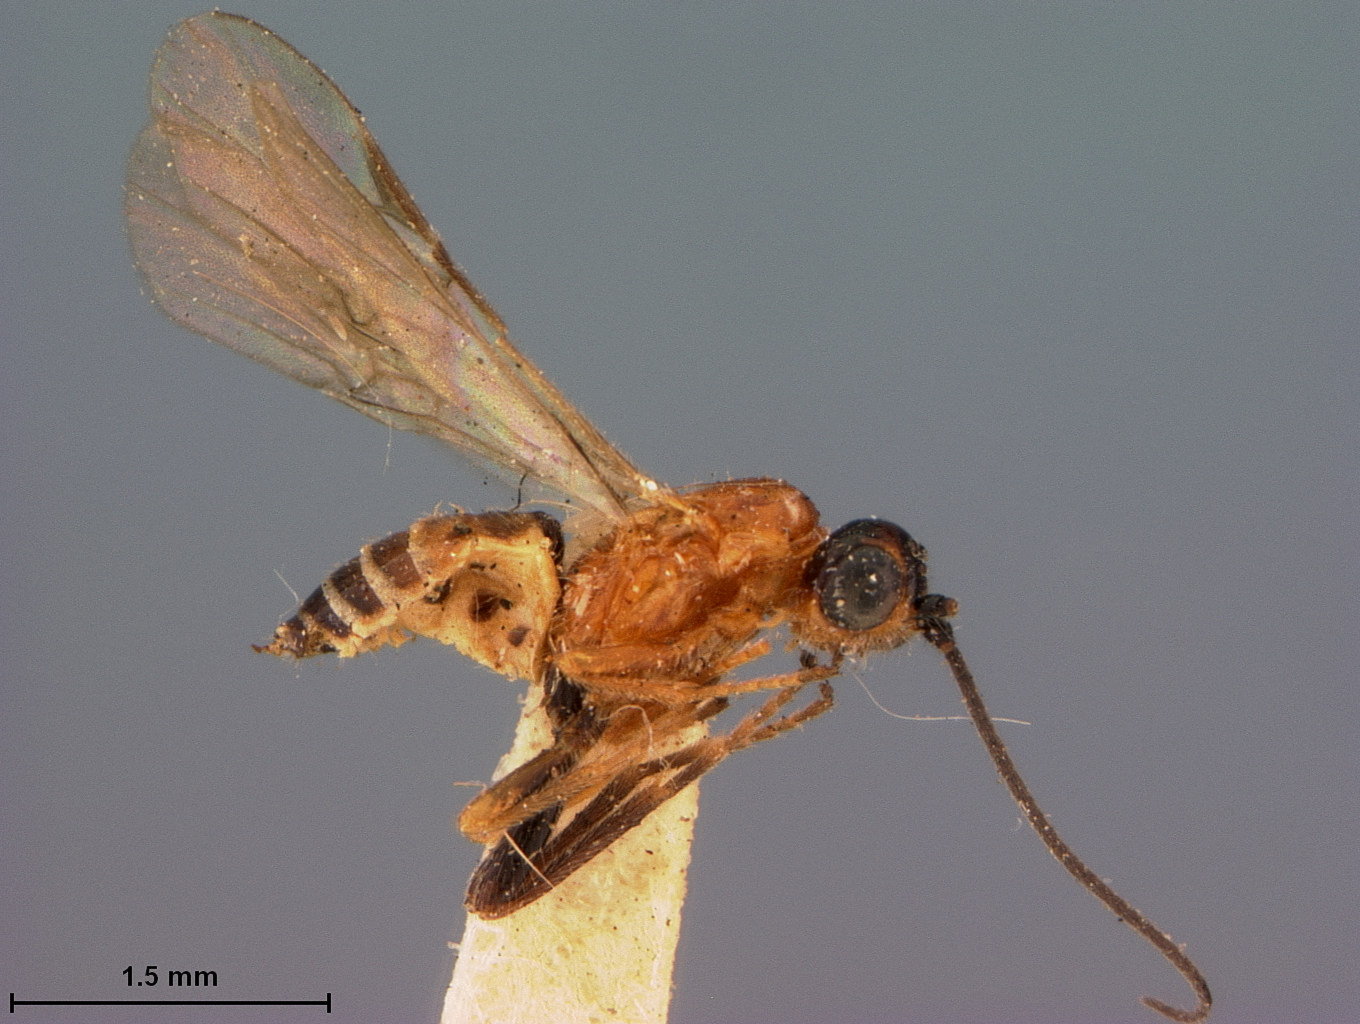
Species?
Microbracon talpocharis
